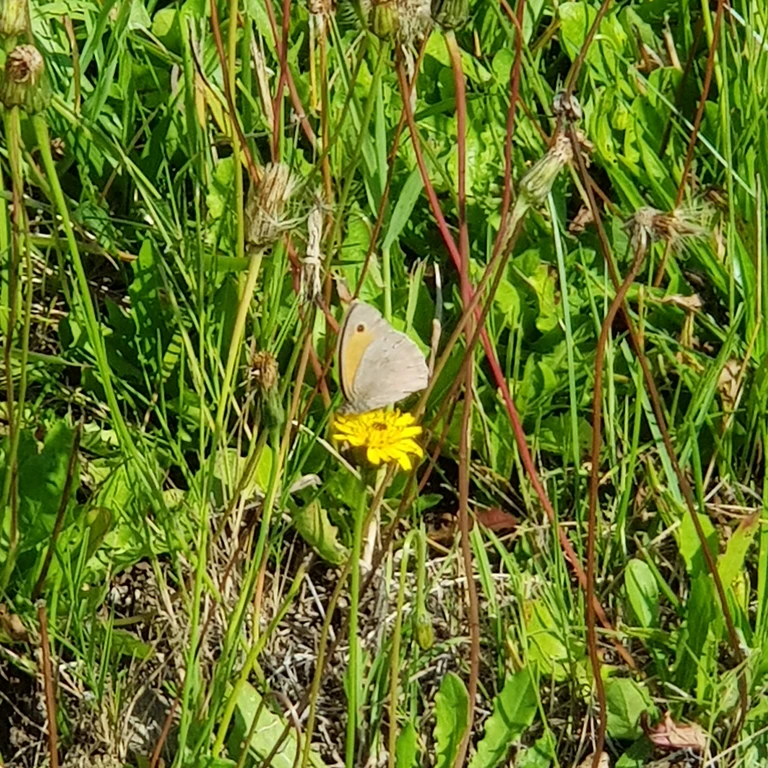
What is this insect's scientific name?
Maniola jurtina
